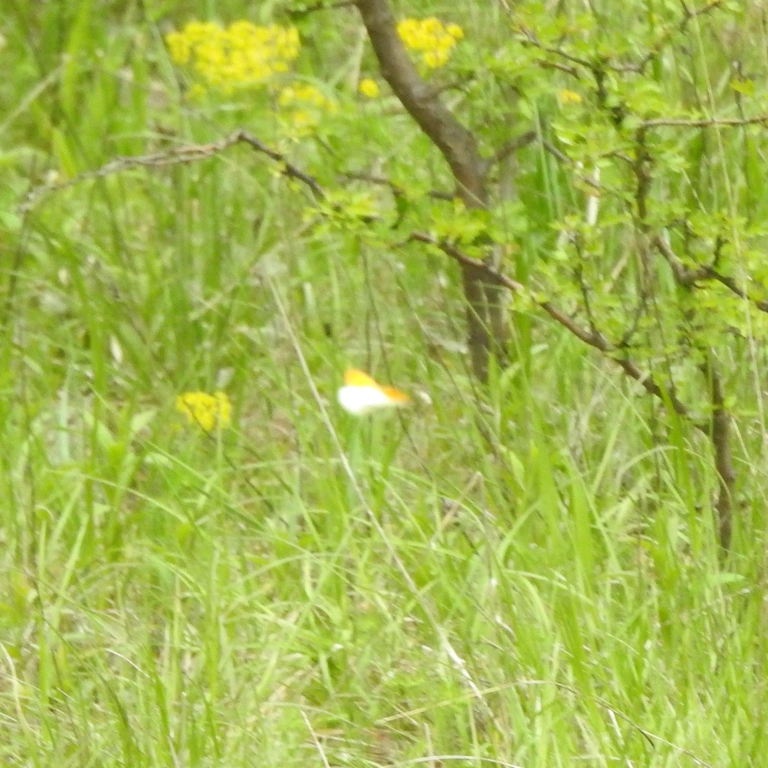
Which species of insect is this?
Anthocharis cardamines
